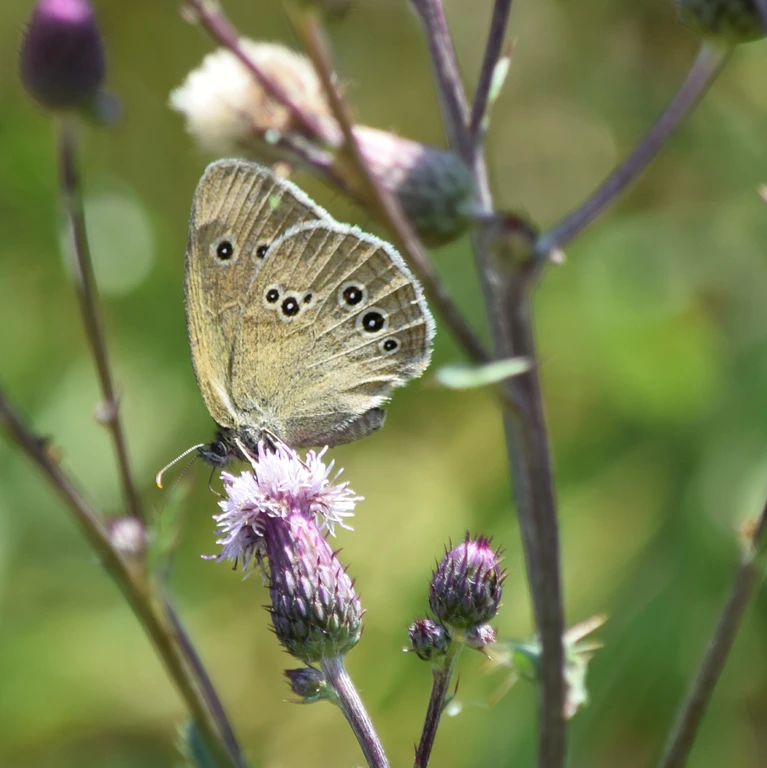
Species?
Aphantopus hyperantus
